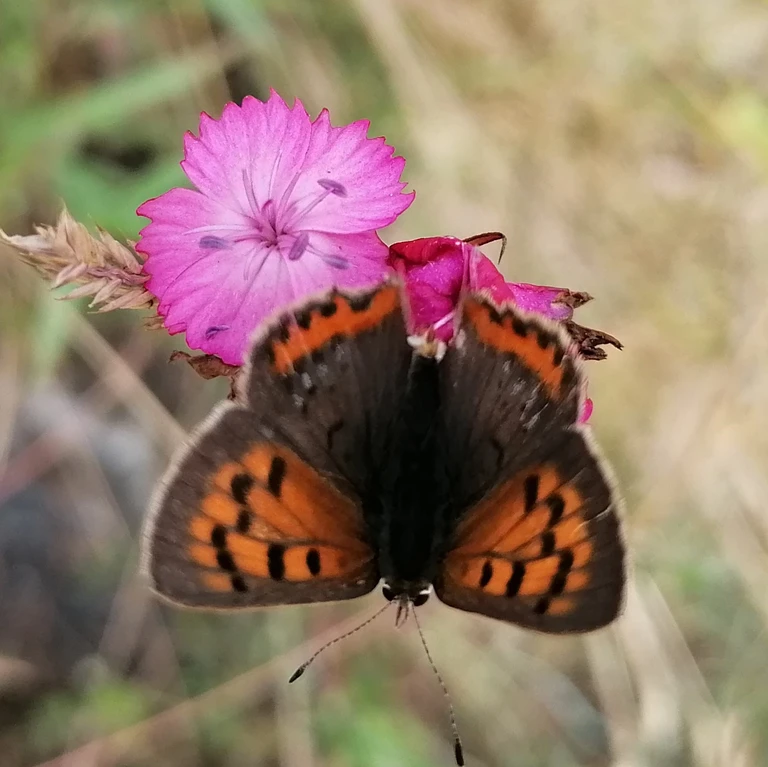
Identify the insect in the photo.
Lycaena phlaeas
